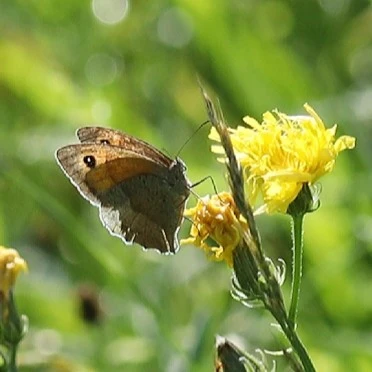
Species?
Maniola jurtina
